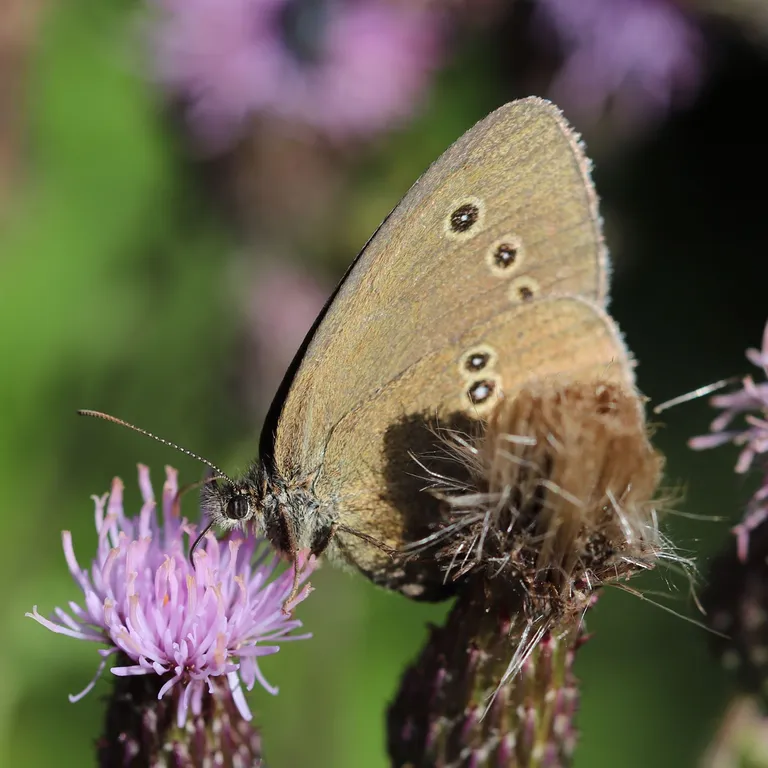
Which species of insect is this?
Aphantopus hyperantus
